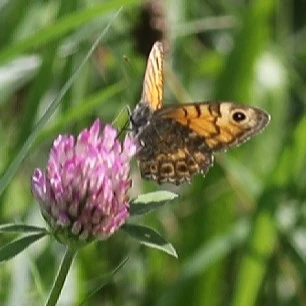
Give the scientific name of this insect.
Lasiommata megera (also Pararge megera)
